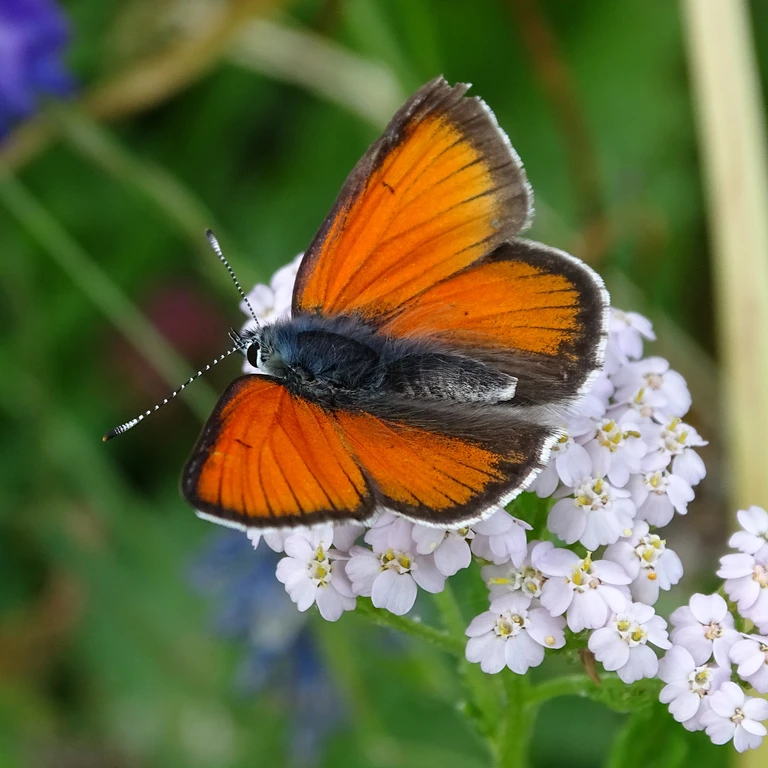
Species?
Lycaena hippothoe (also Palaeochrysophanus hippothoe)
